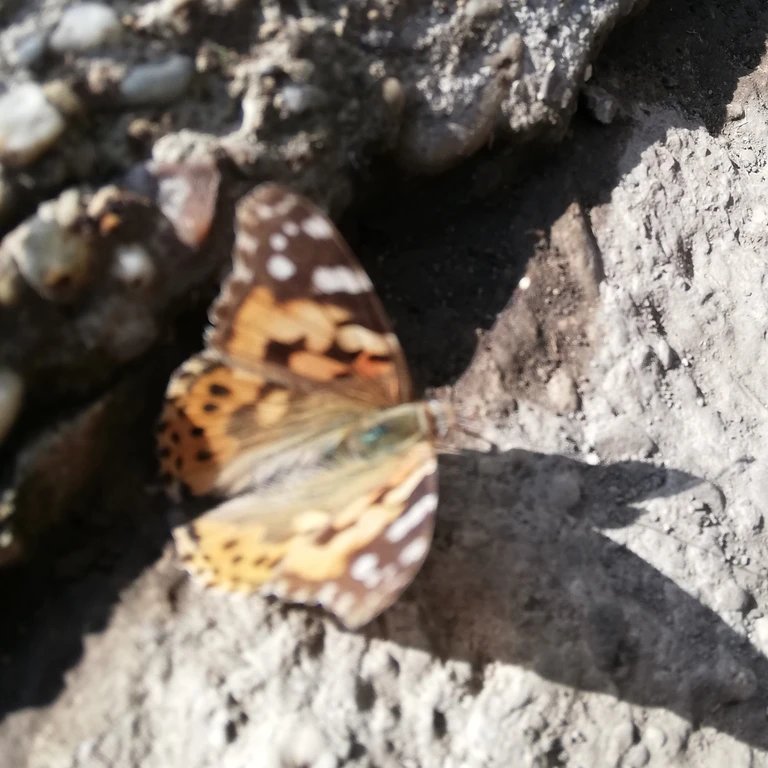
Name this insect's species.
Vanessa cardui
